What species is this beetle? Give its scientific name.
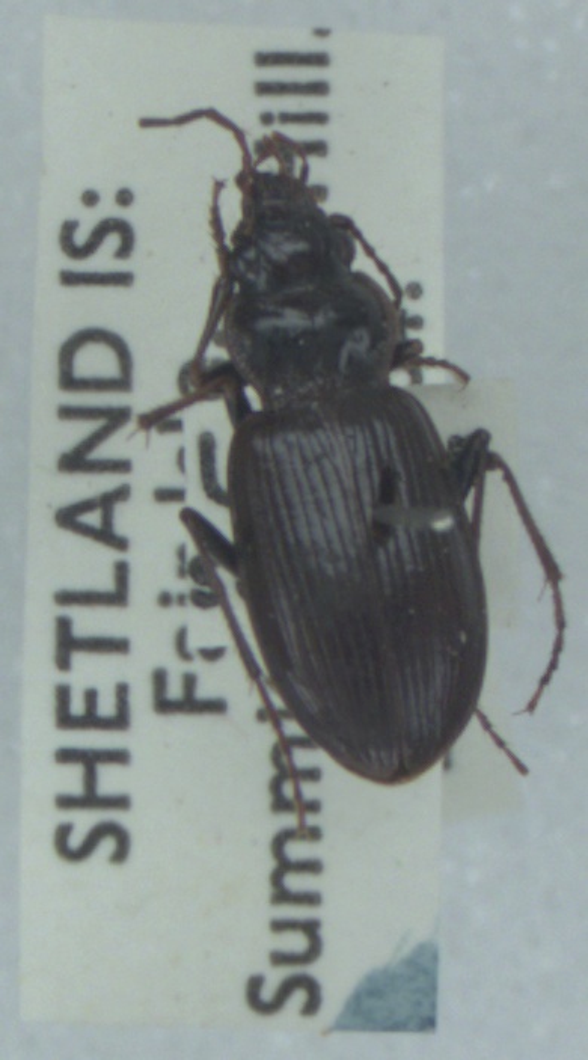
Nebria salina
